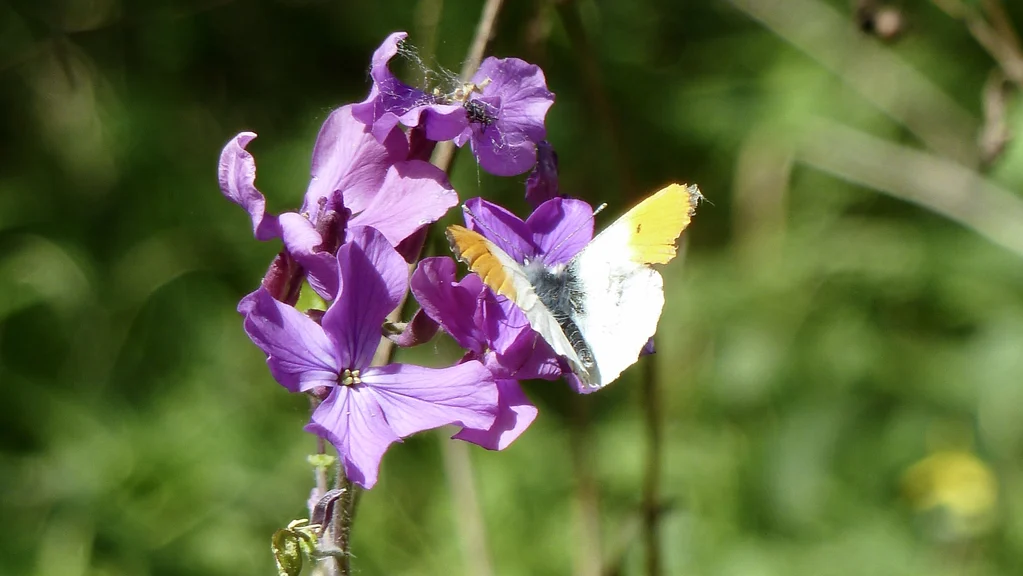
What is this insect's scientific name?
Anthocharis cardamines
